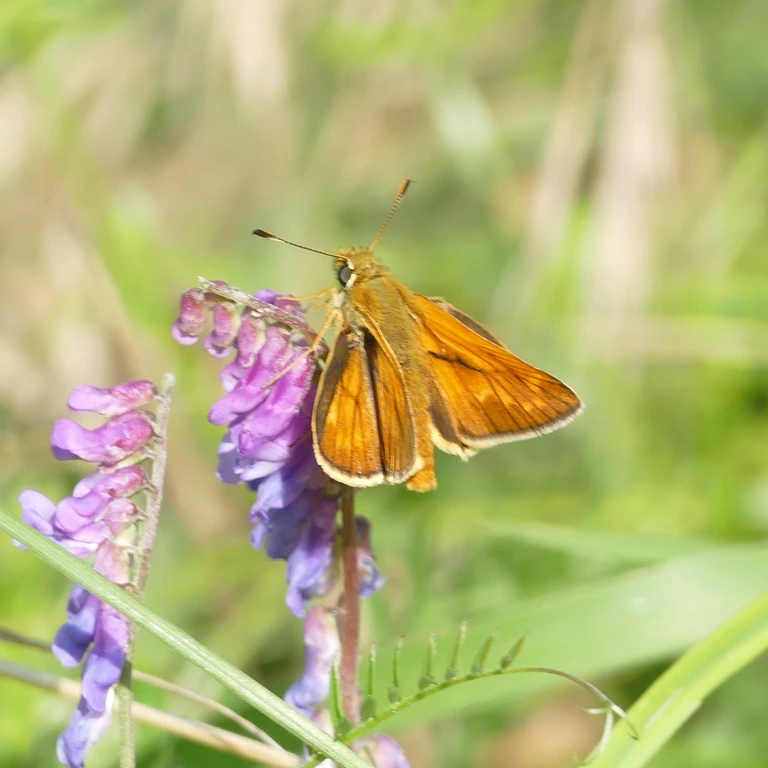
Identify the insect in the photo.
Ochlodes sylvanus (also Ochlodes venata)
